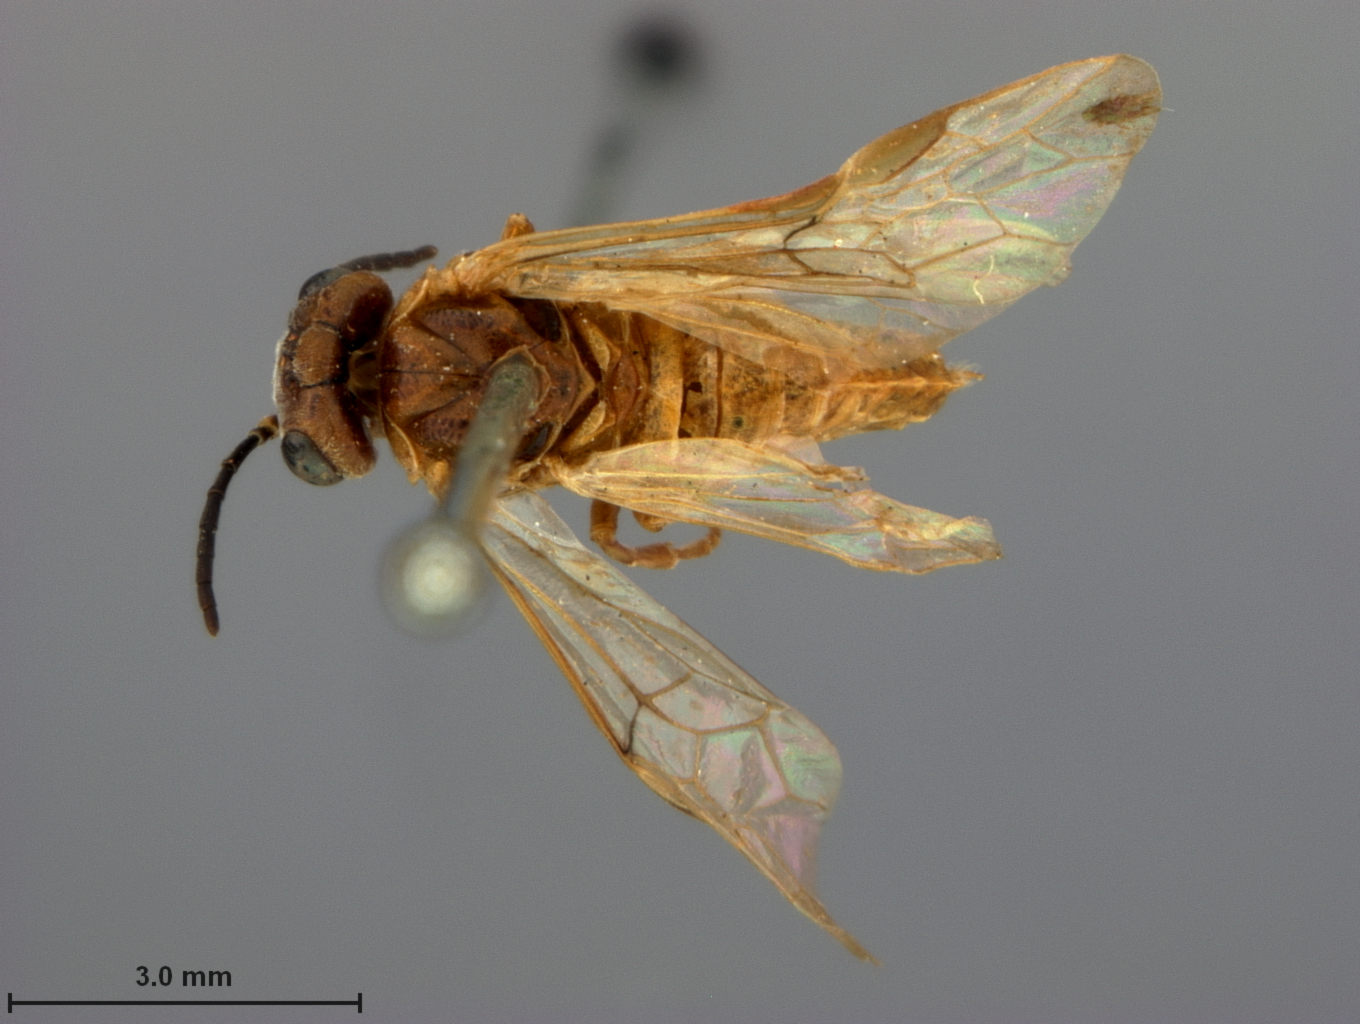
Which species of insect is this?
Isodyctium subgregarium
